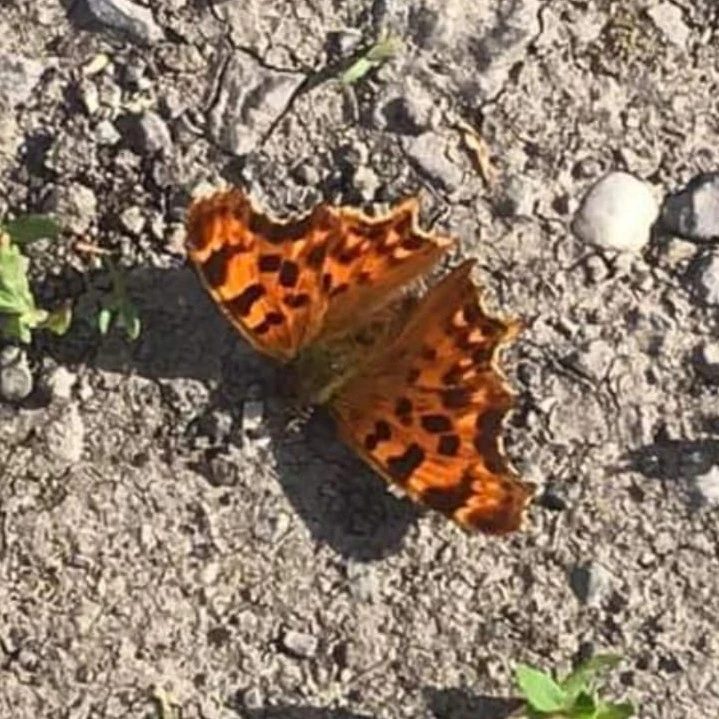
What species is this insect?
Polygonia c-album
